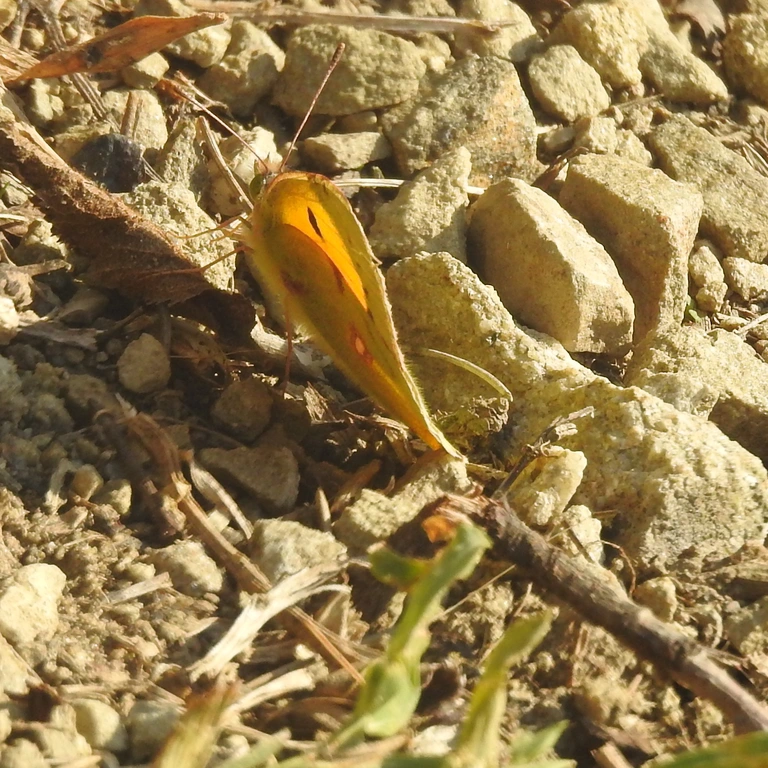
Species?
Colias croceus
